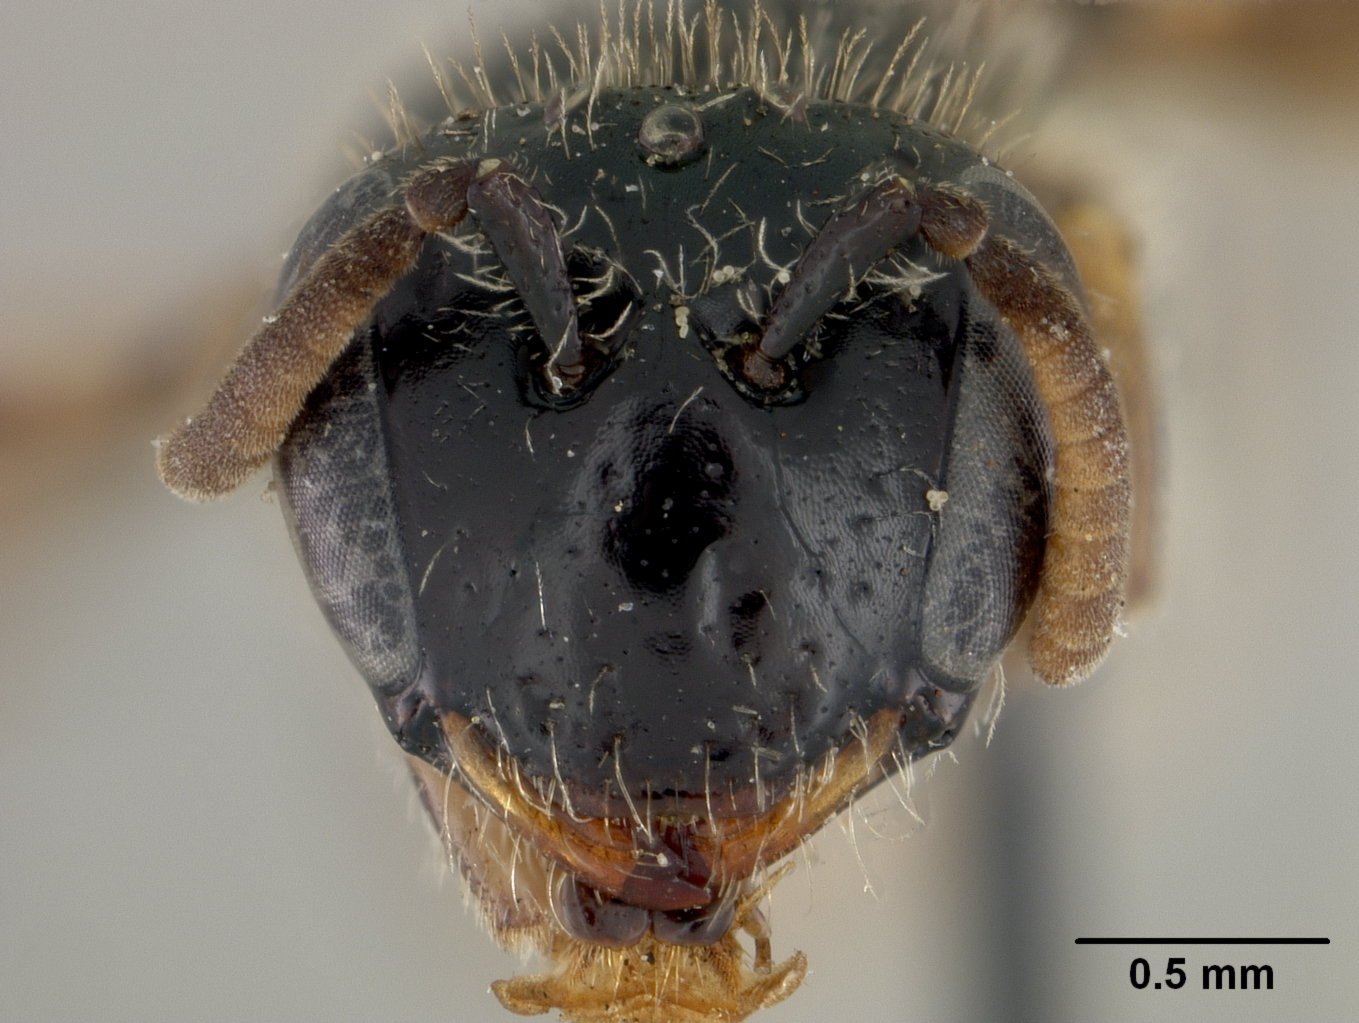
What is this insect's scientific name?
Euryglossa nitidifrons
